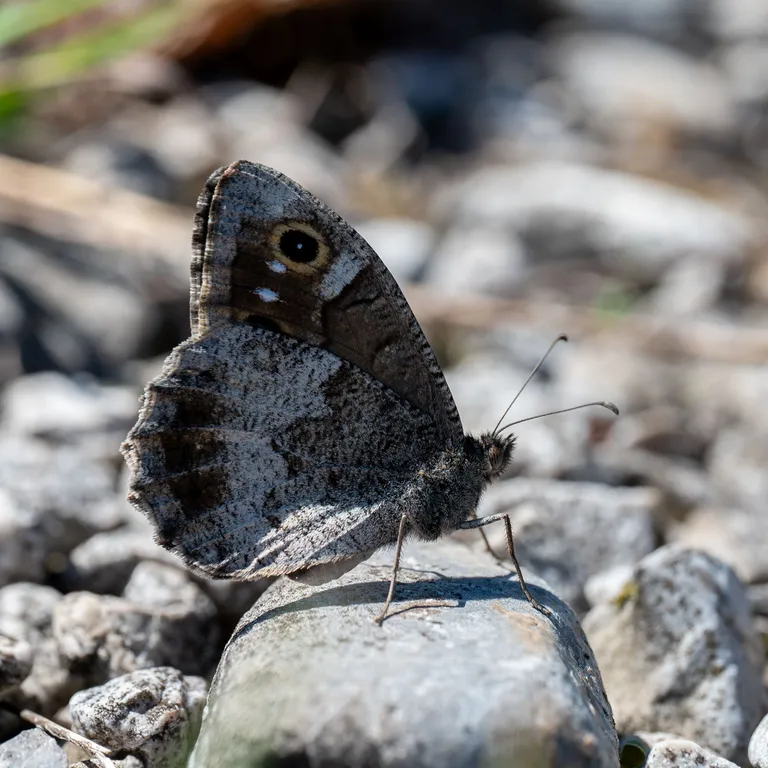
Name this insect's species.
Hipparchia statilinus
